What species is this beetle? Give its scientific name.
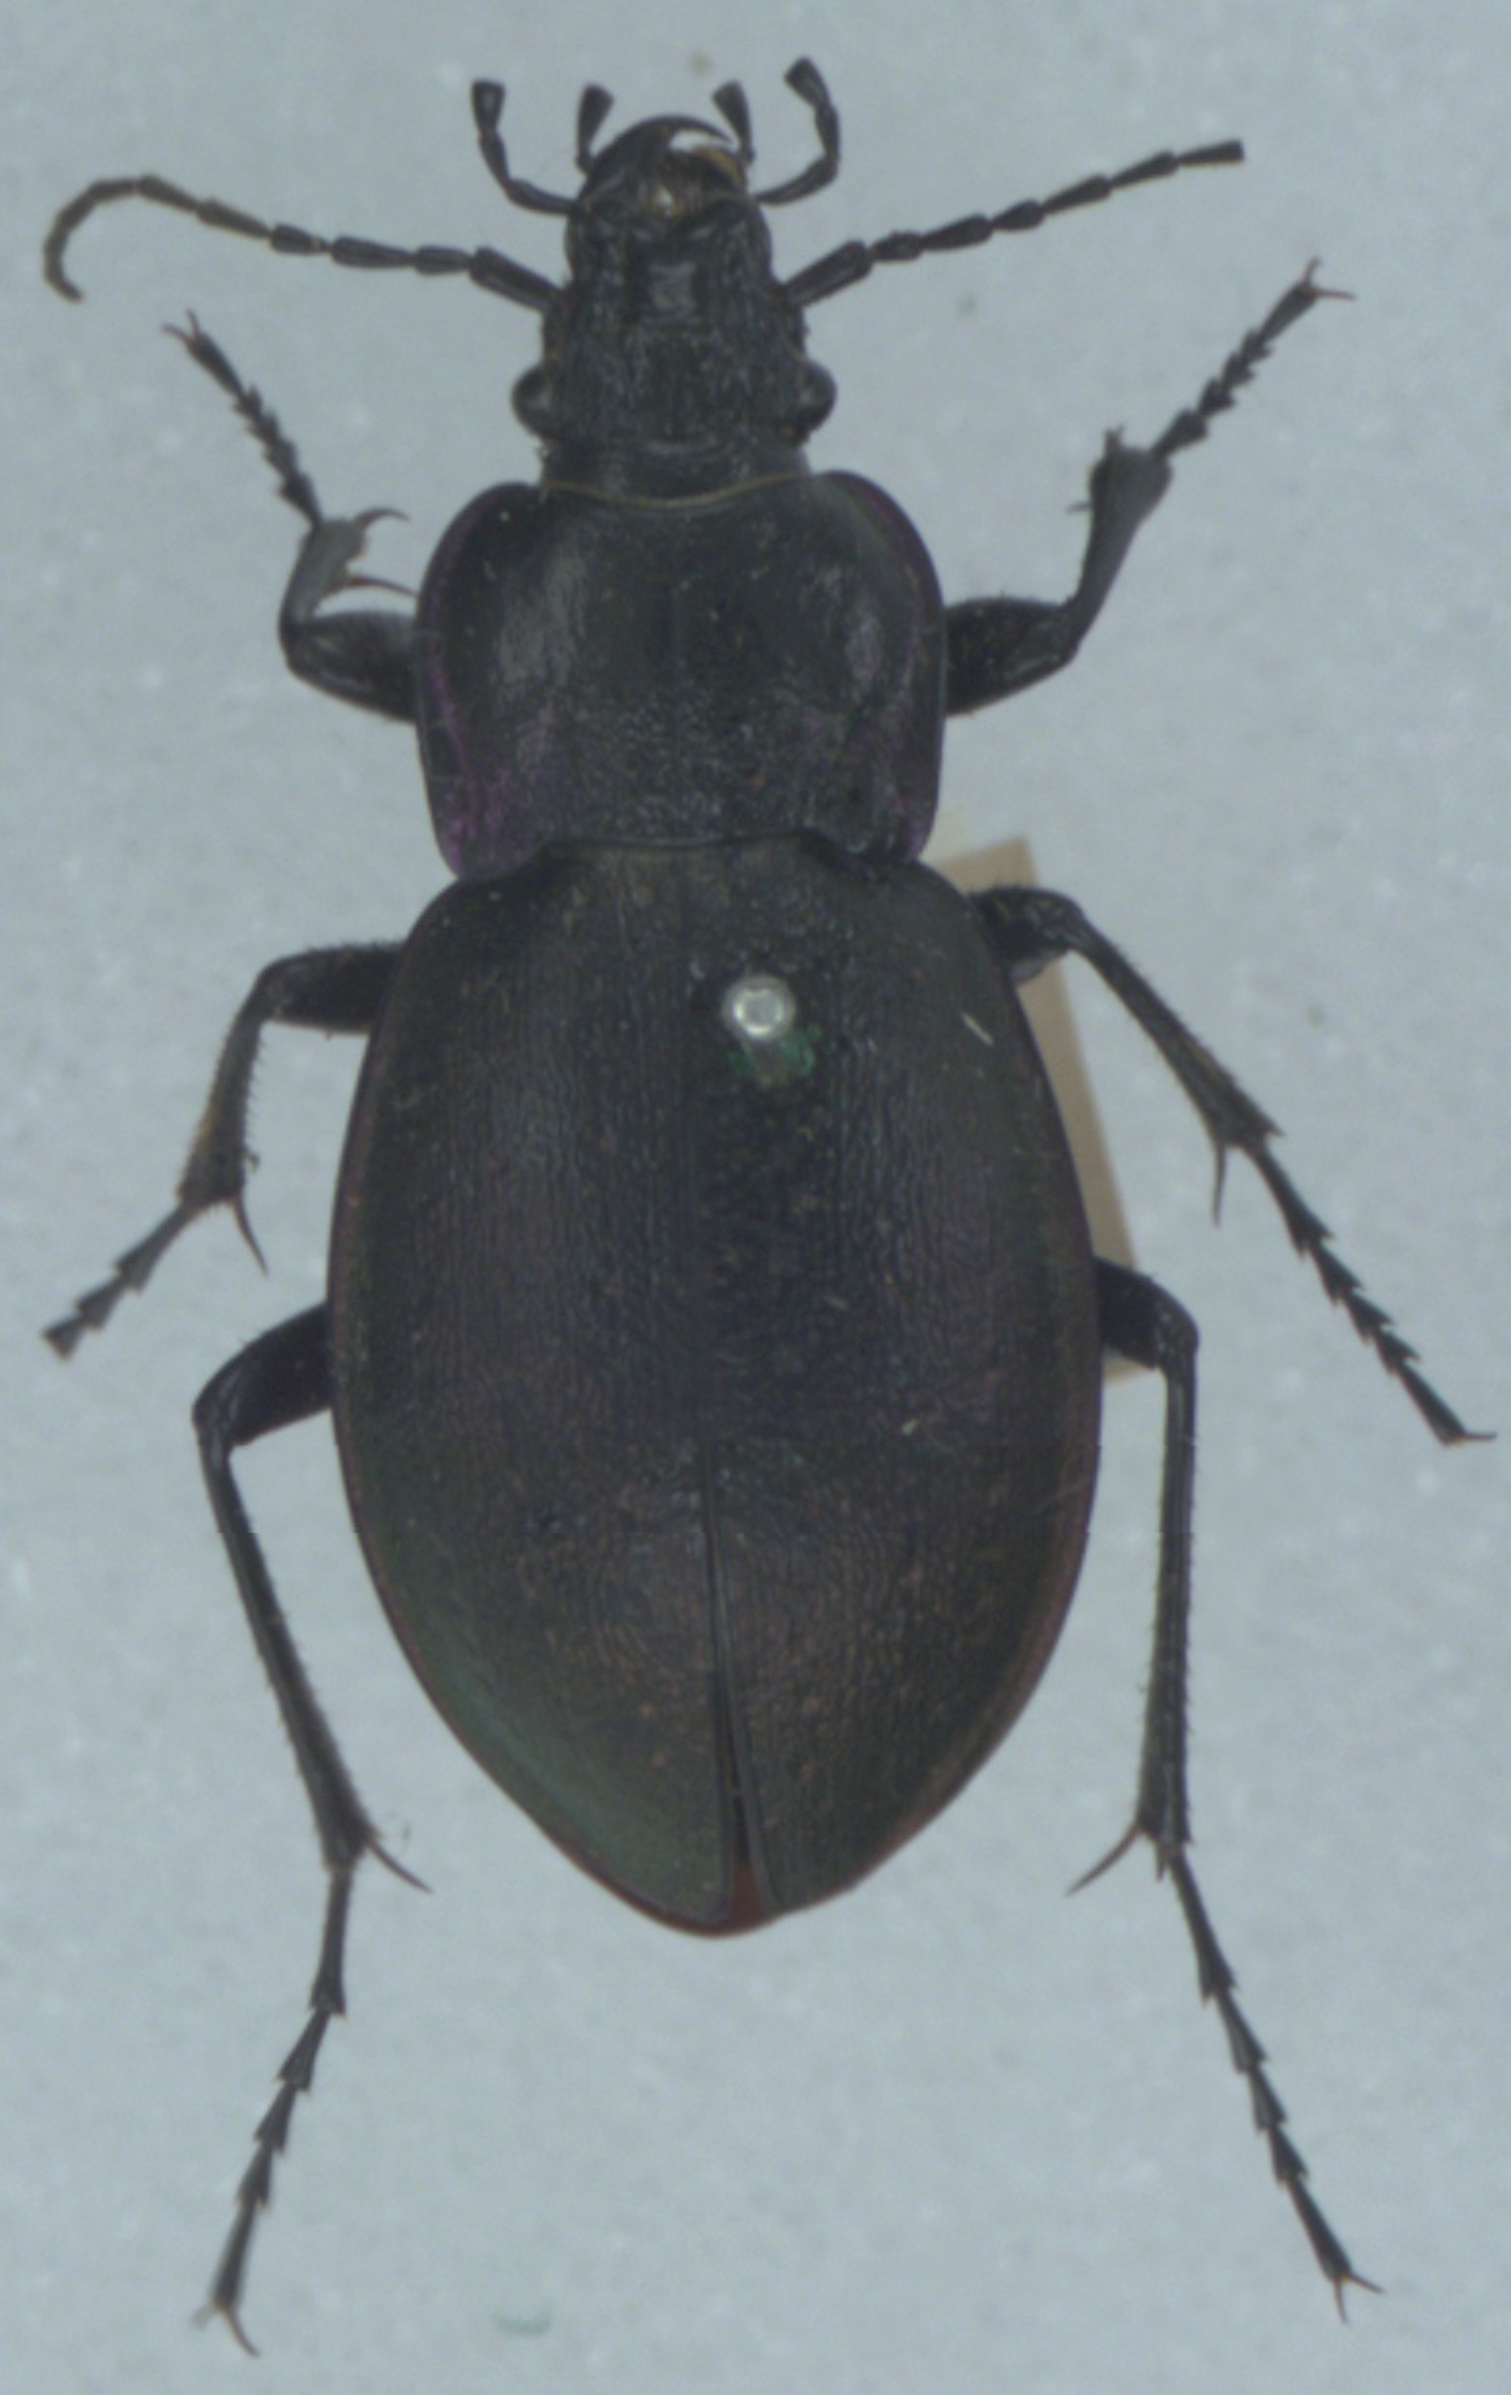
Carabus nemoralis
